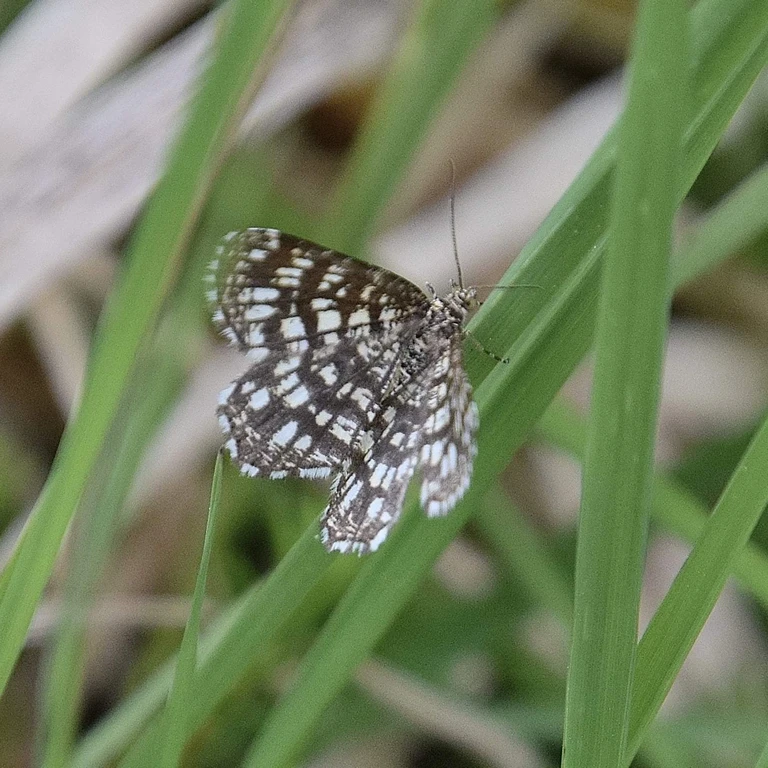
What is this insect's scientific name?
Chiasmia clathrata
